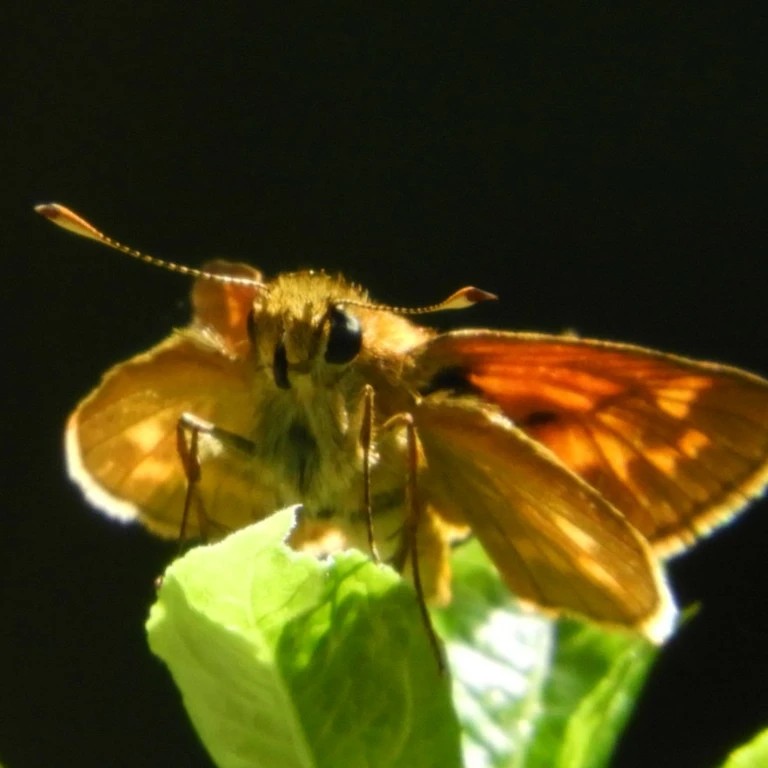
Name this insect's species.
Ochlodes sylvanus (also Ochlodes venata)
